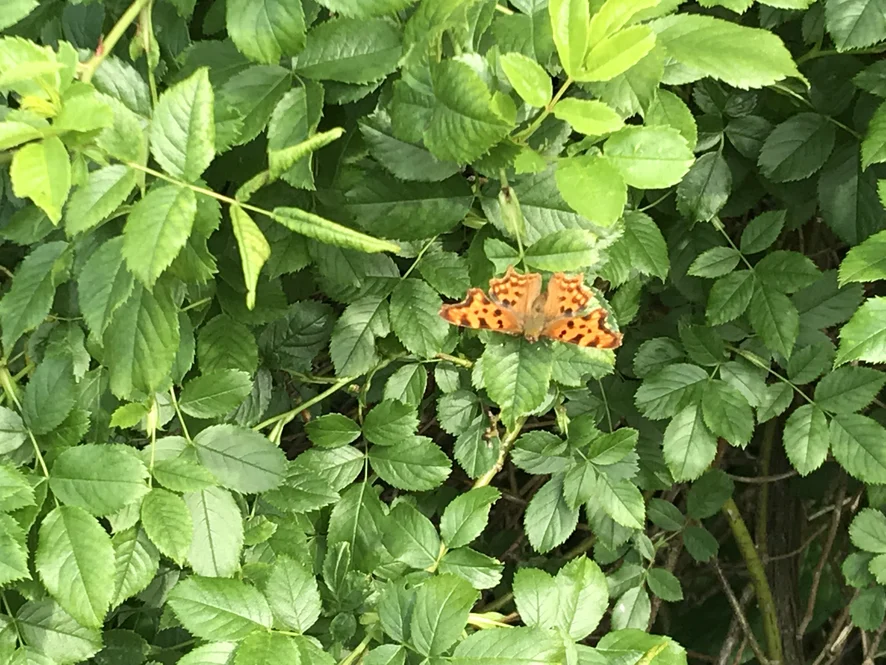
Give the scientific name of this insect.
Polygonia c-album
